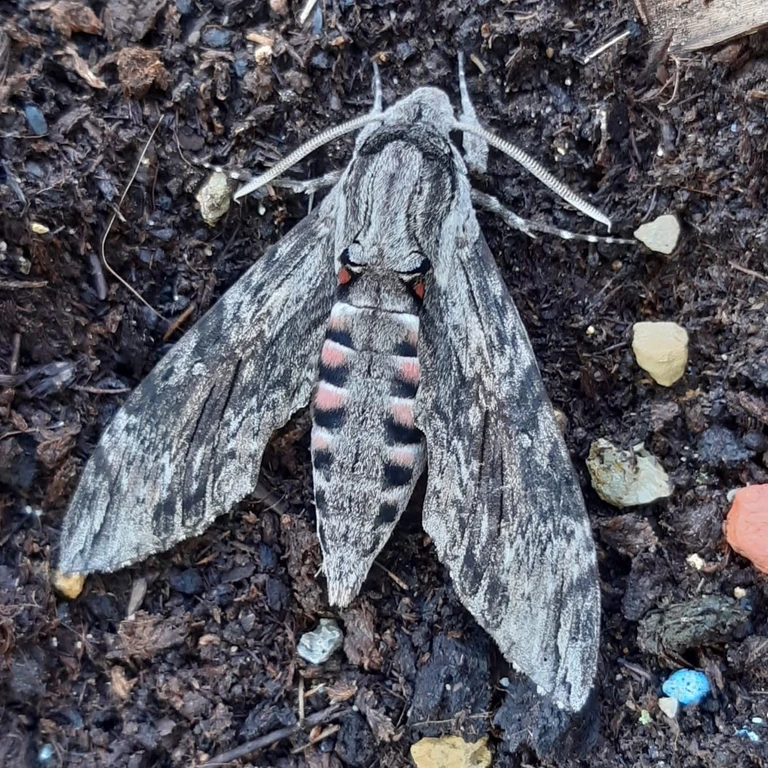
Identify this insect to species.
Agrius convolvuli
